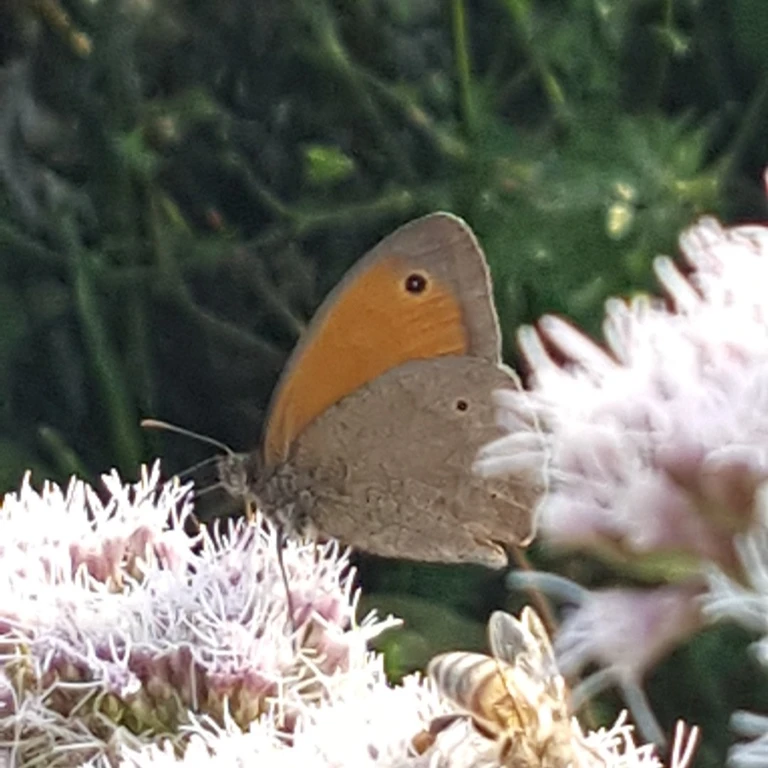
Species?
Maniola jurtina
